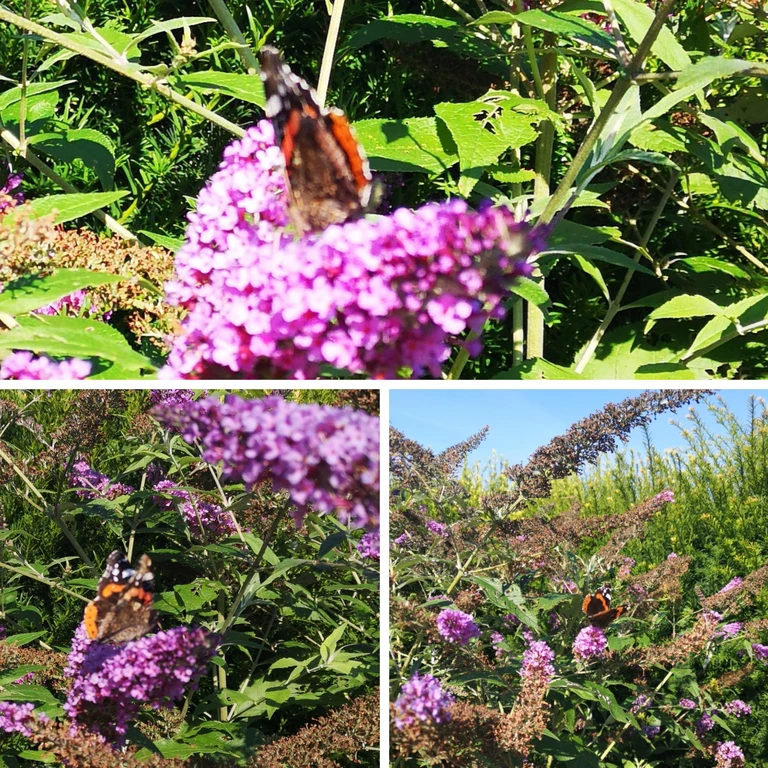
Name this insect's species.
Vanessa atalanta
